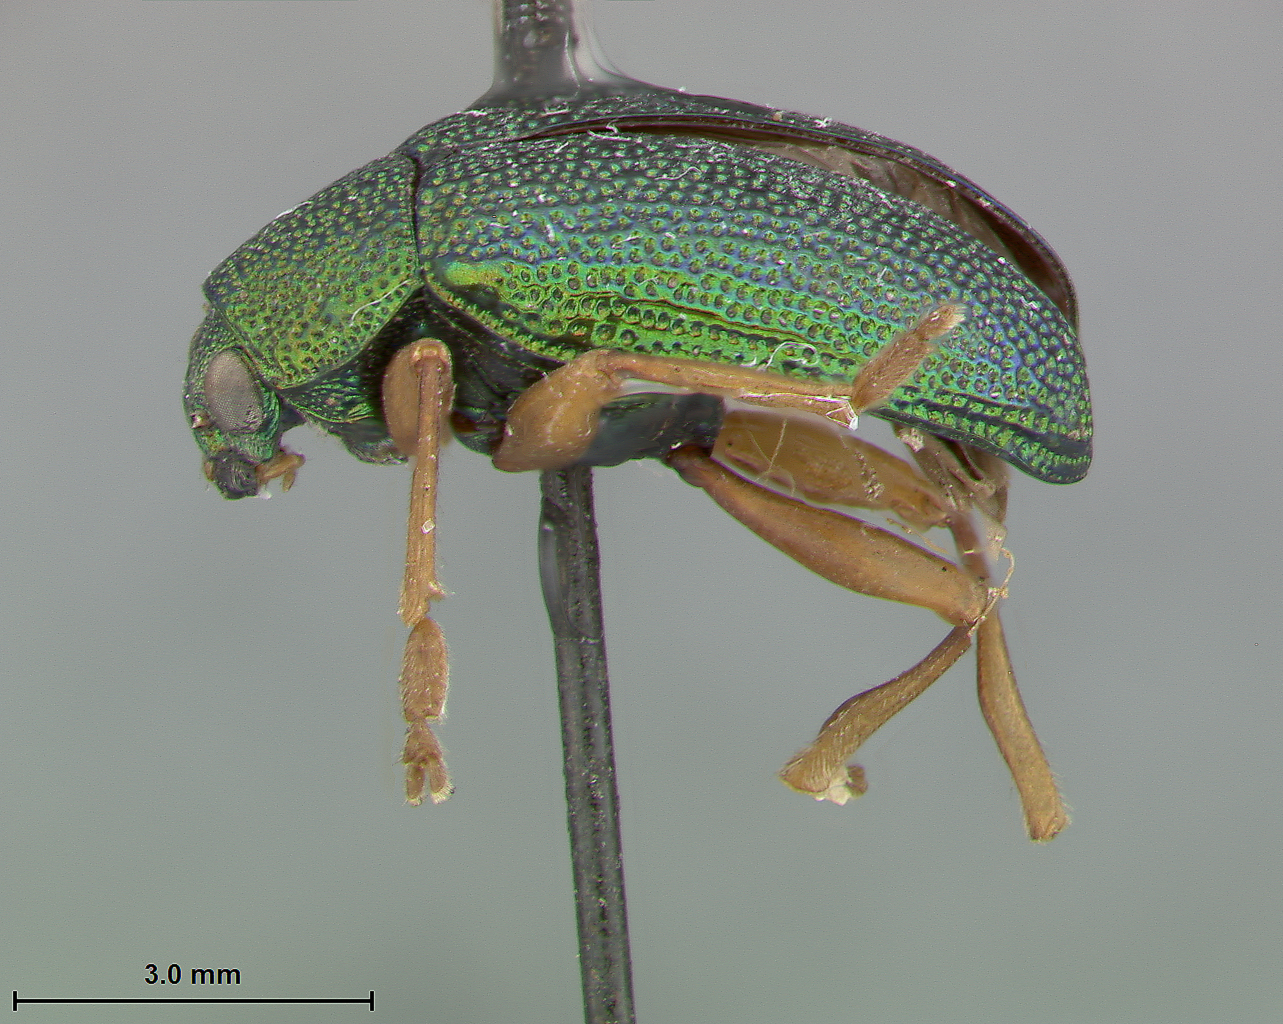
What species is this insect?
Colaspis chloroglauca
